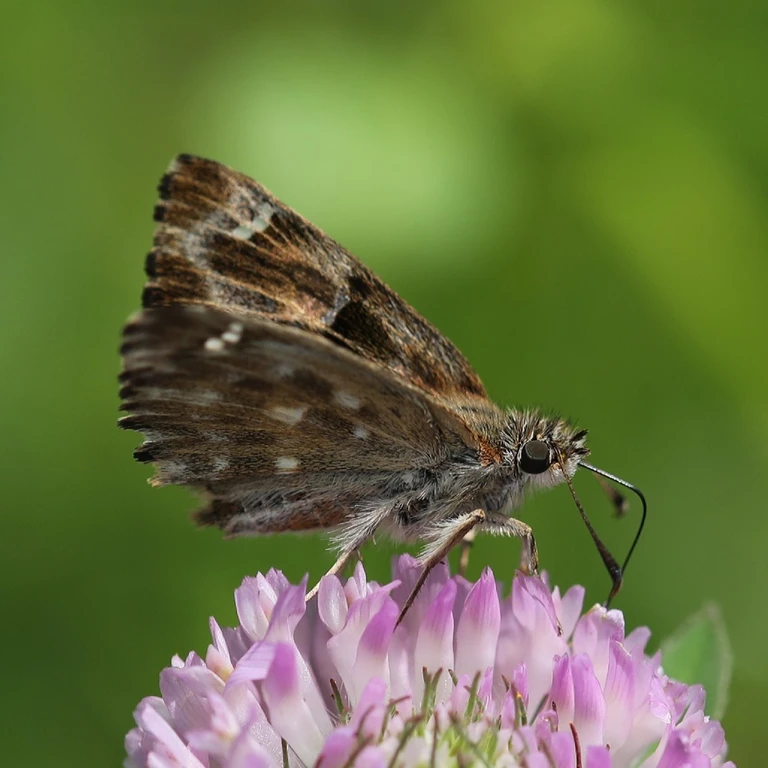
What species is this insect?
Carcharodus alceae
